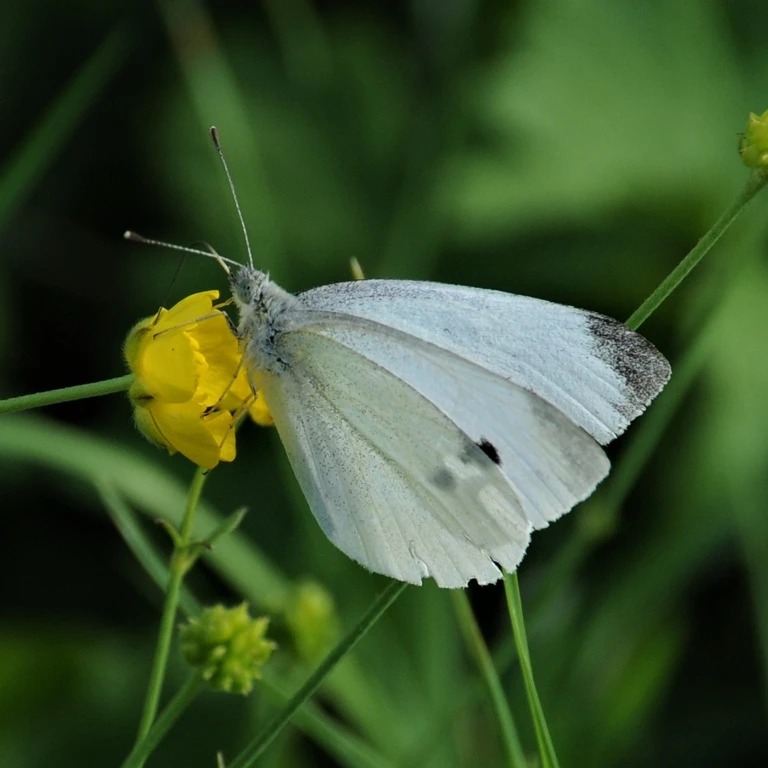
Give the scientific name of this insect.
Pieris rapae
